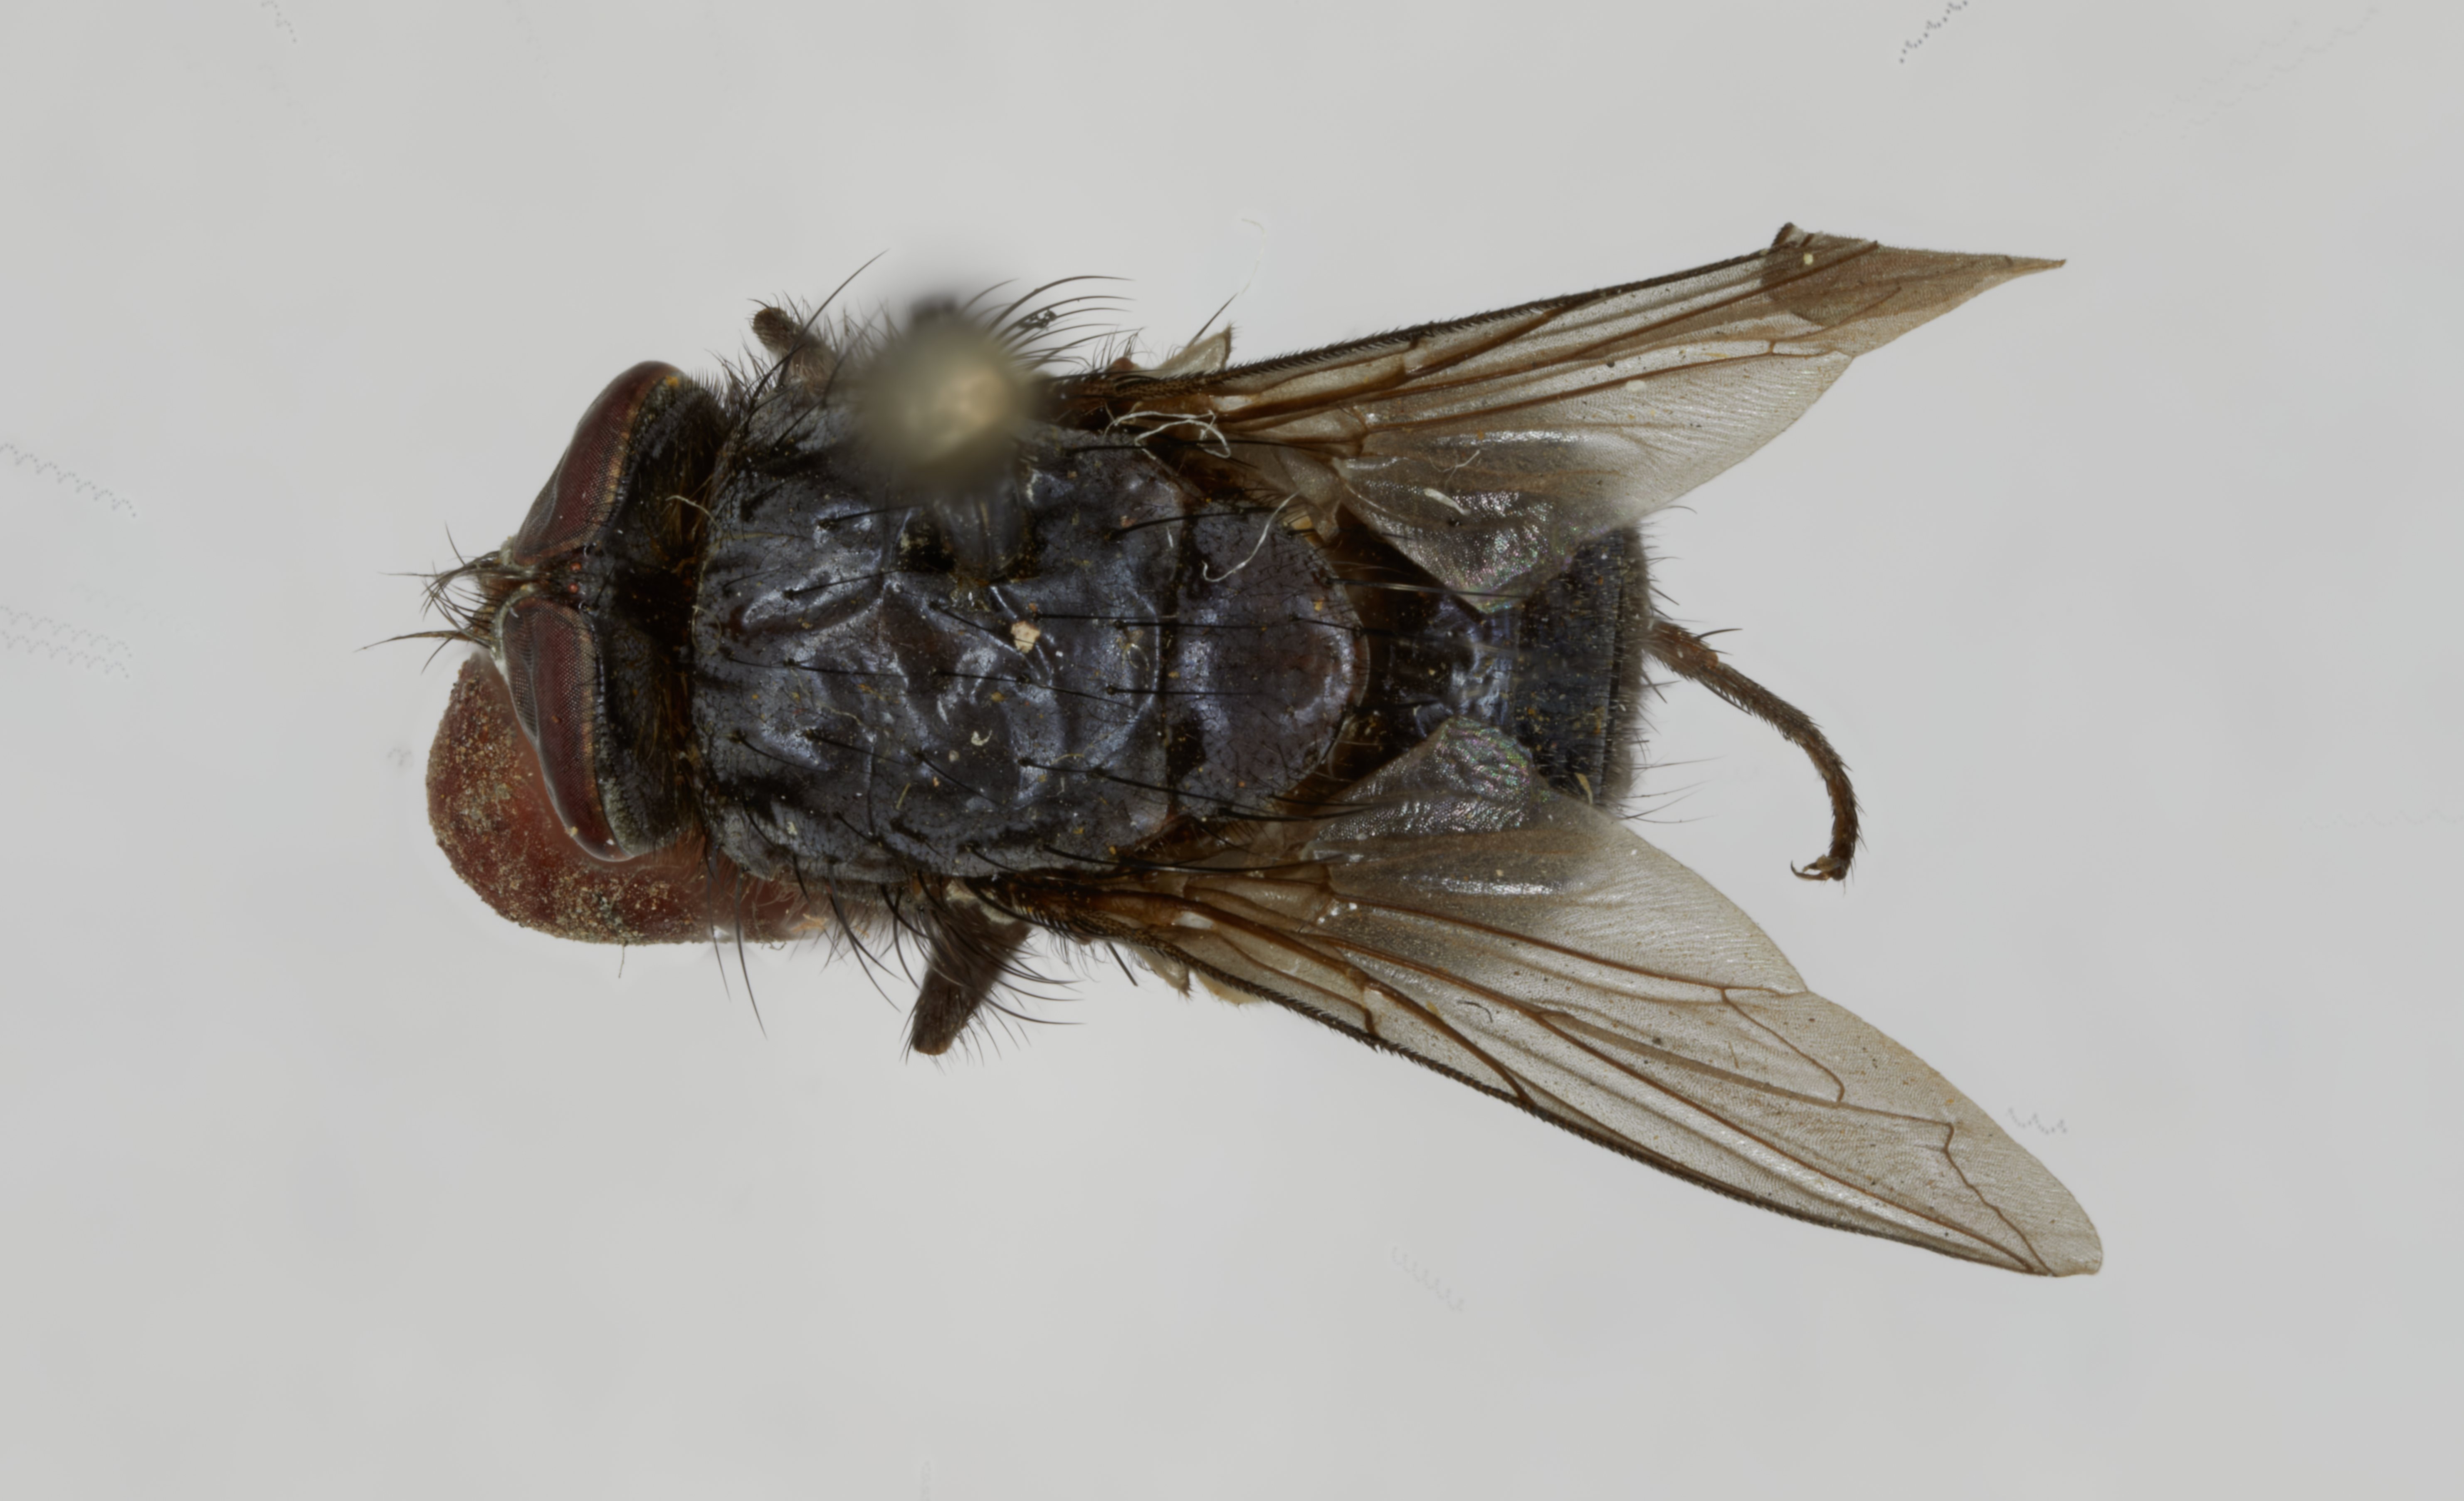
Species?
Calliphora livida
